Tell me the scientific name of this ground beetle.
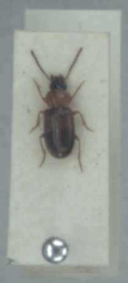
Acupalpus flavicollis
